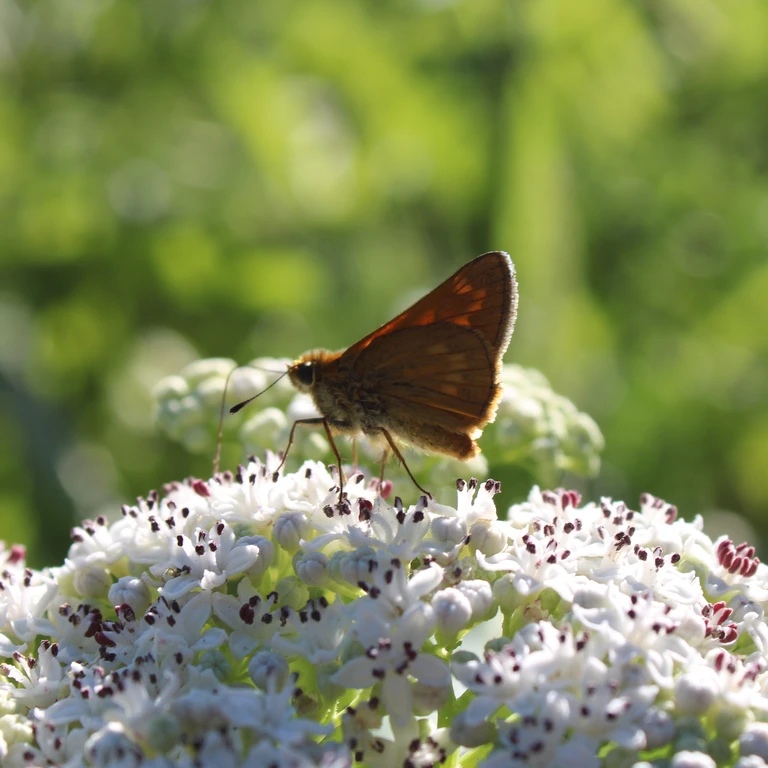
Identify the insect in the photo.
Ochlodes sylvanus (also Ochlodes venata)
